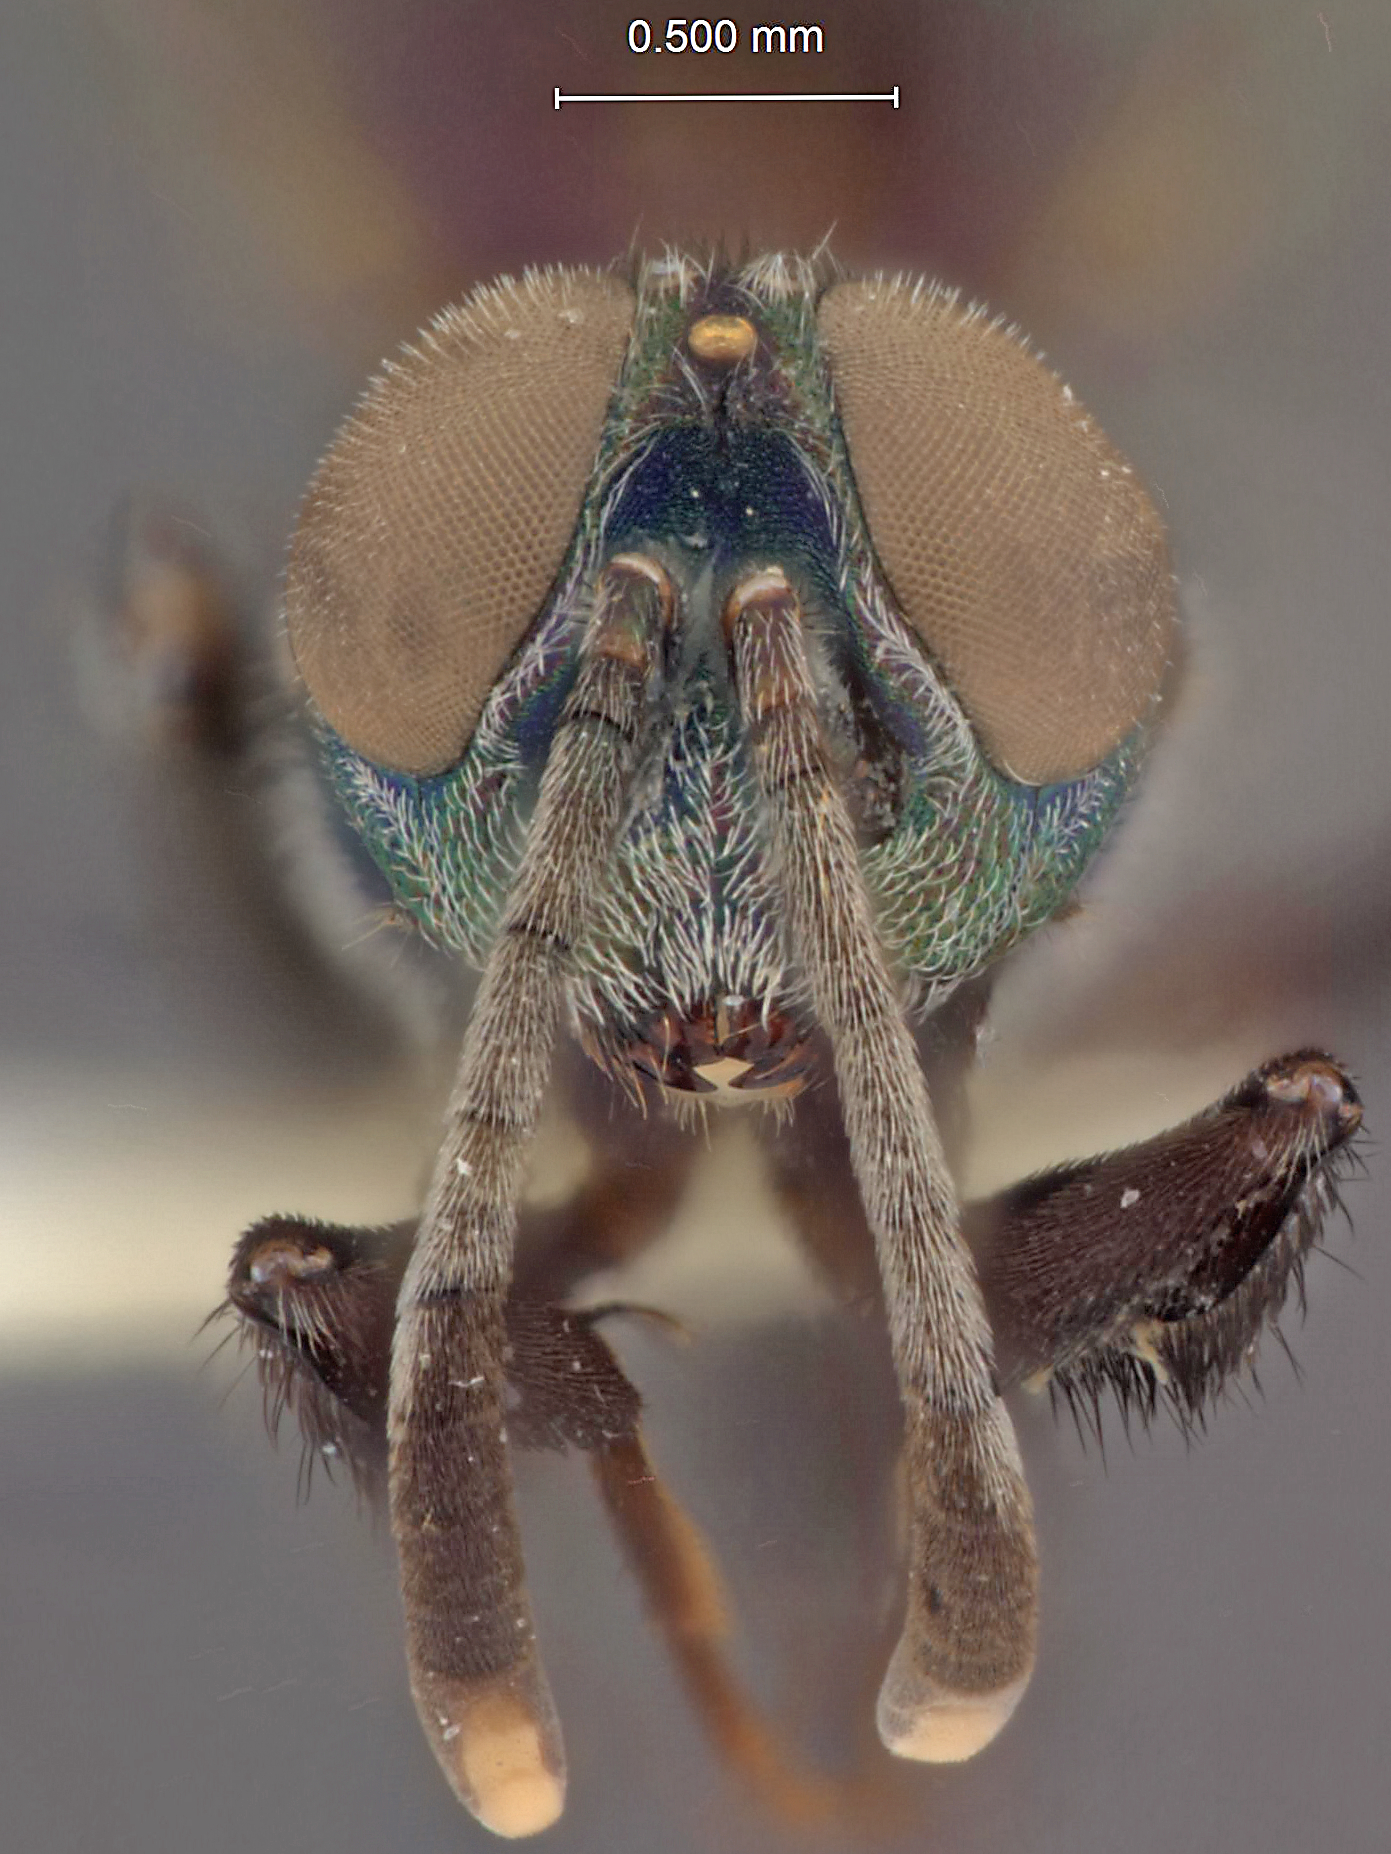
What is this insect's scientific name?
Macreupelmus nigrispina
